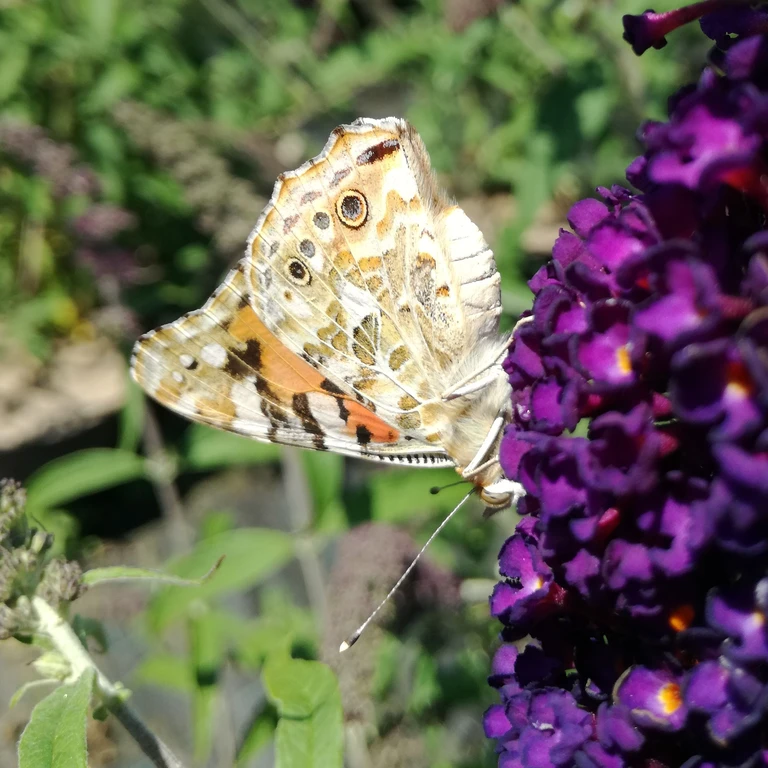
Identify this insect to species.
Vanessa cardui
